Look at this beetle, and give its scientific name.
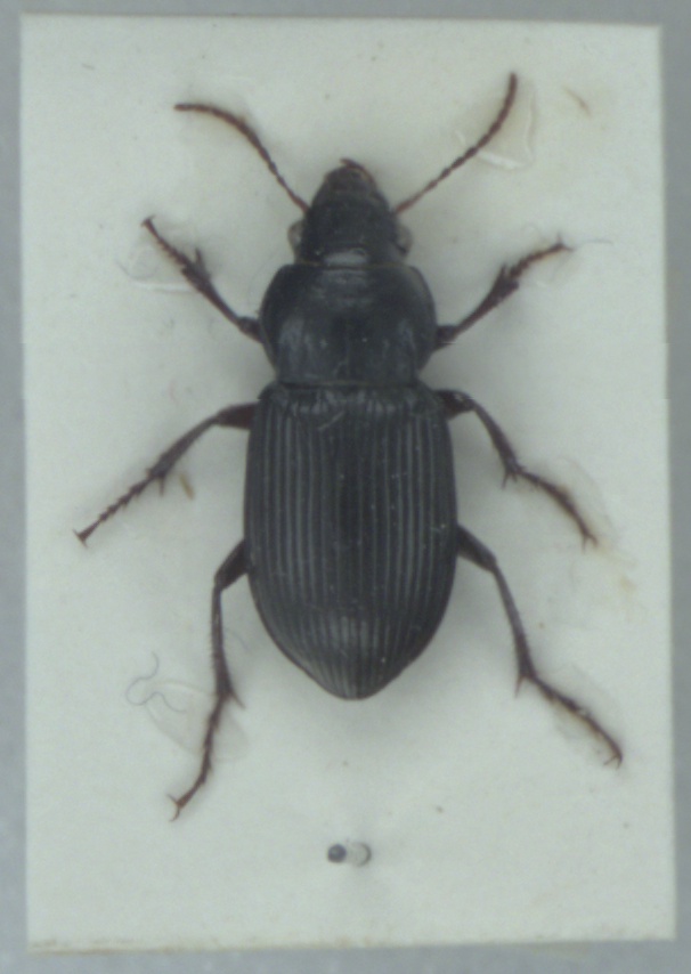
Amara aulica
